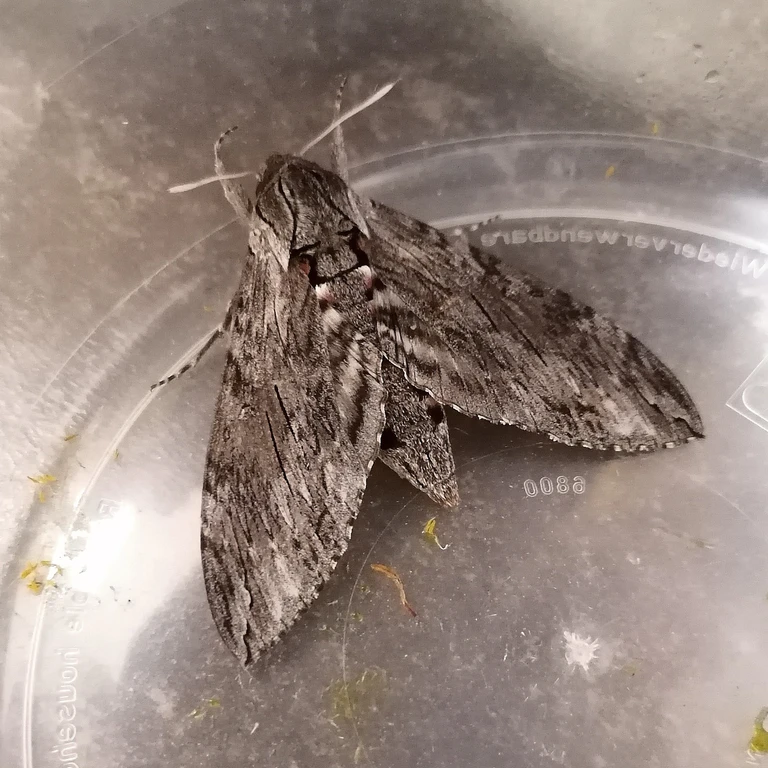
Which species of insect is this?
Agrius convolvuli
